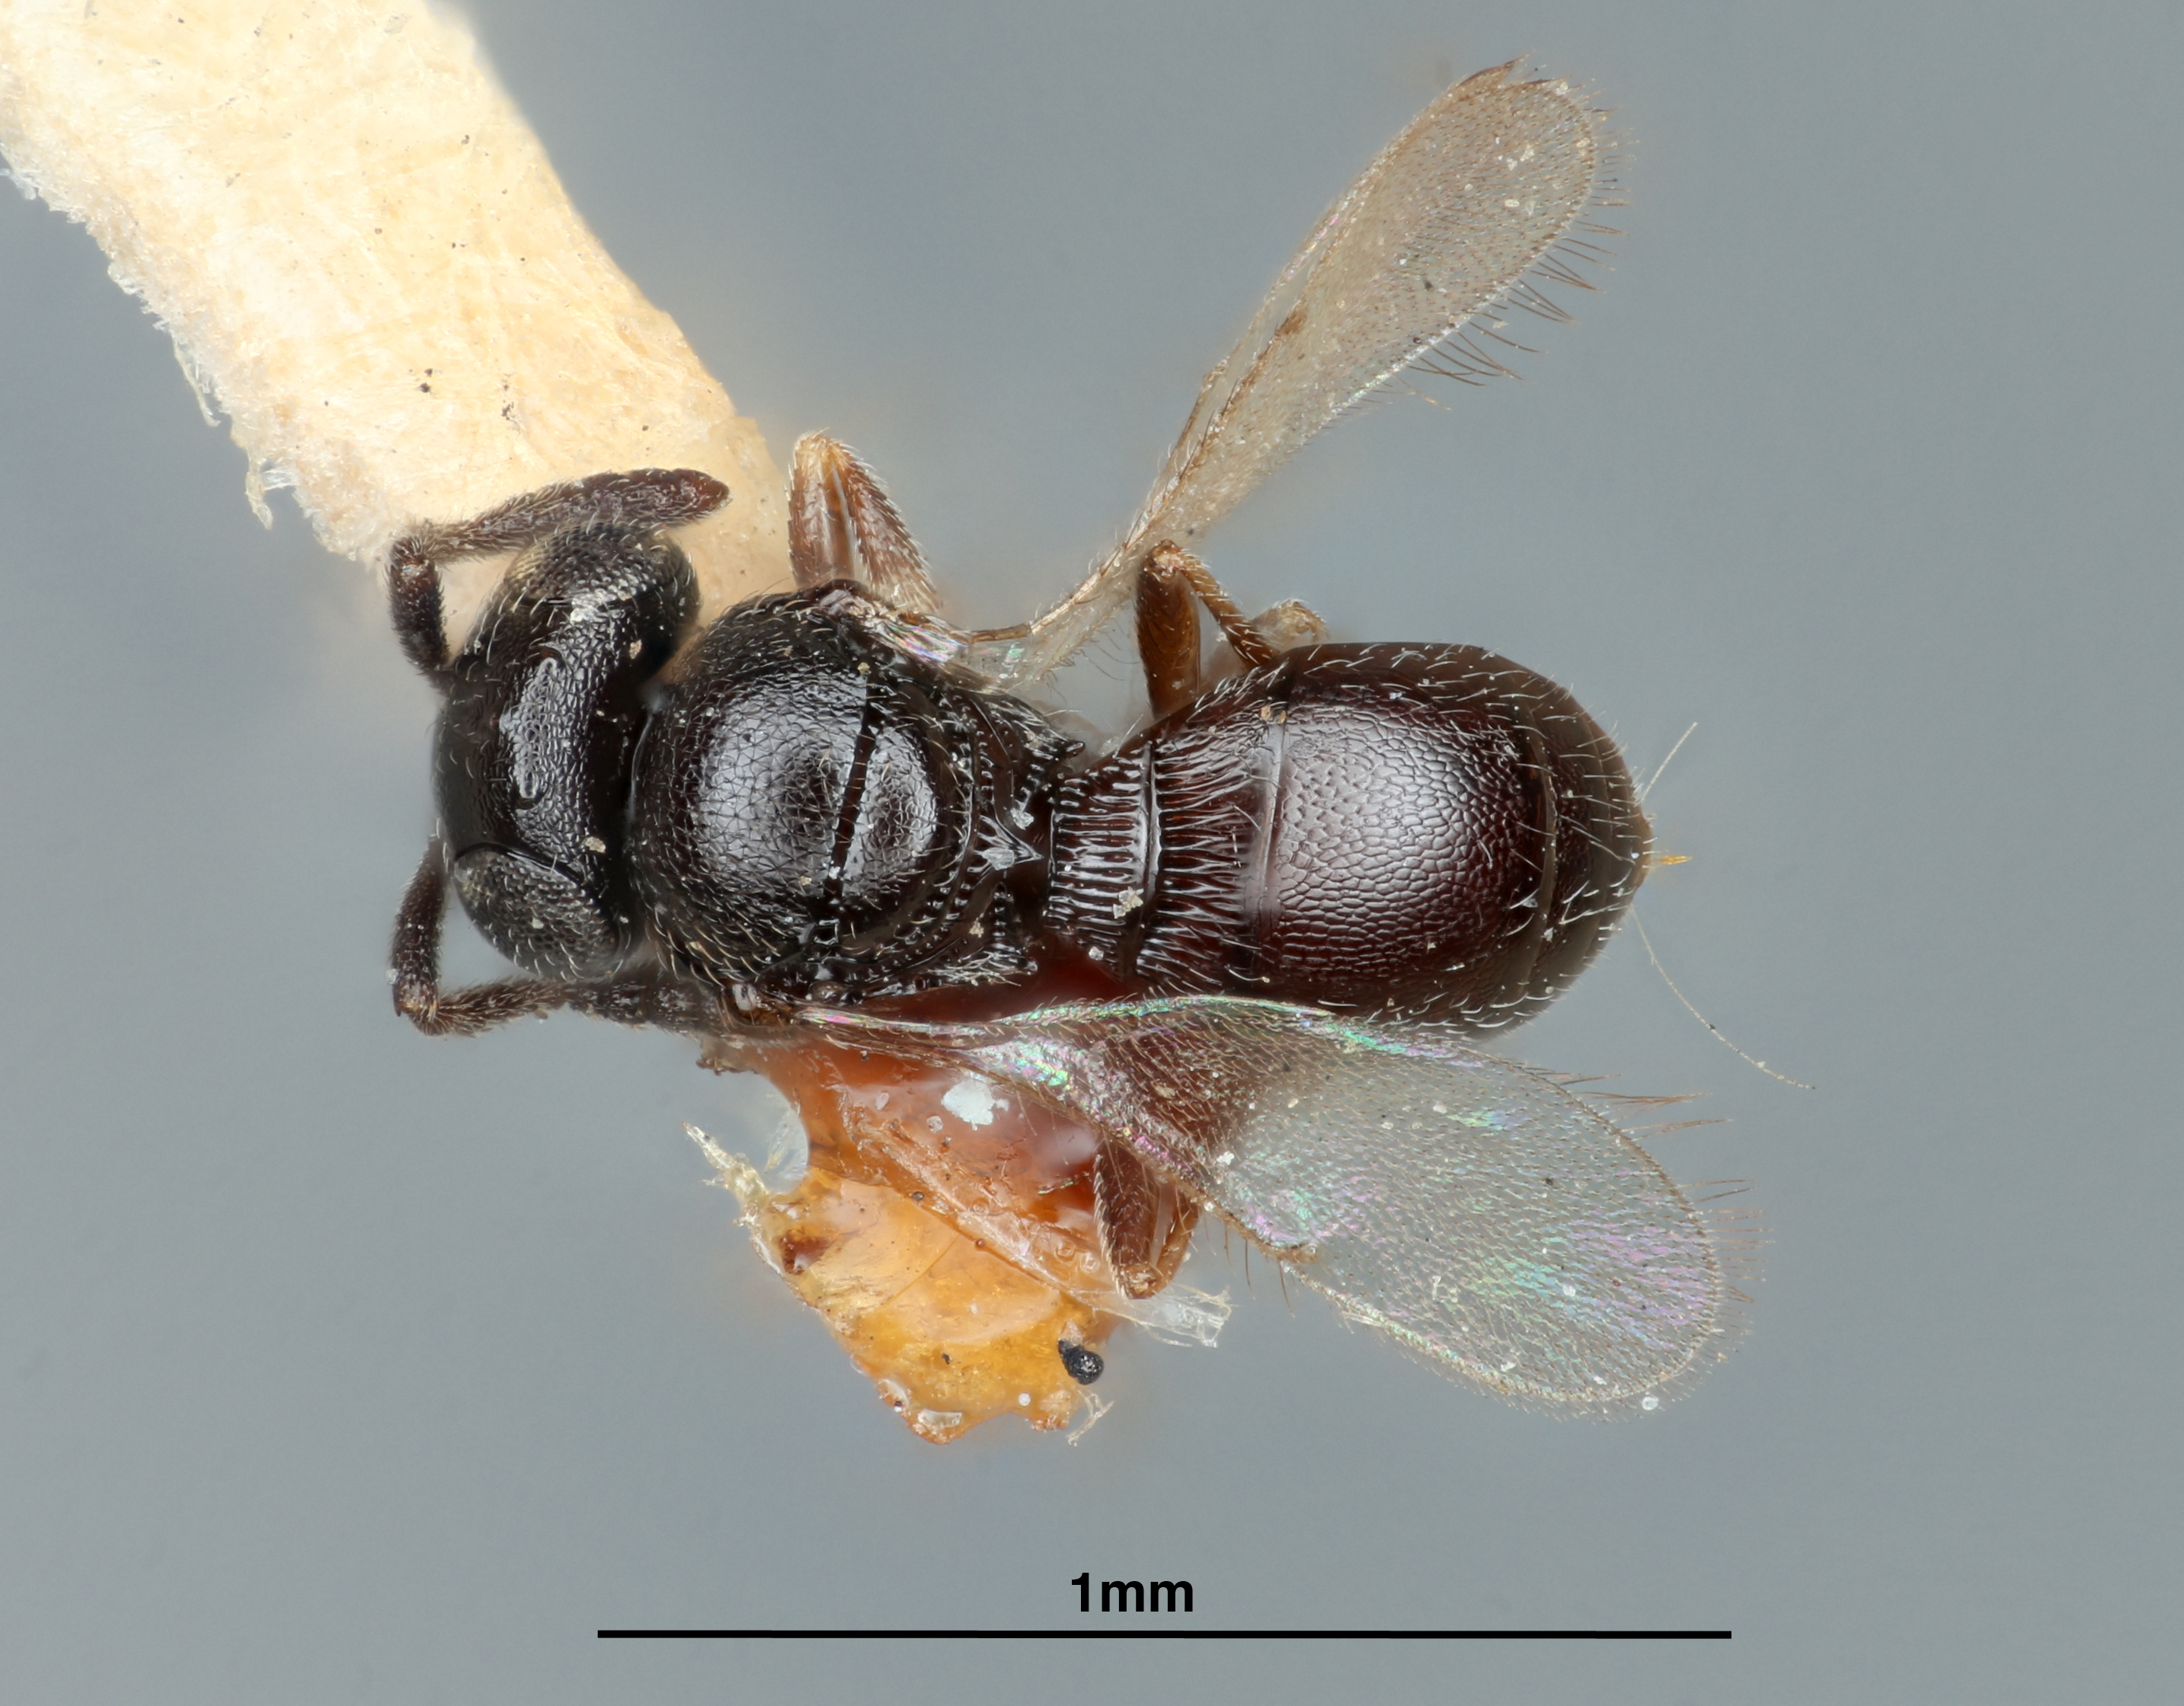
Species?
Trimorus reticulatus
